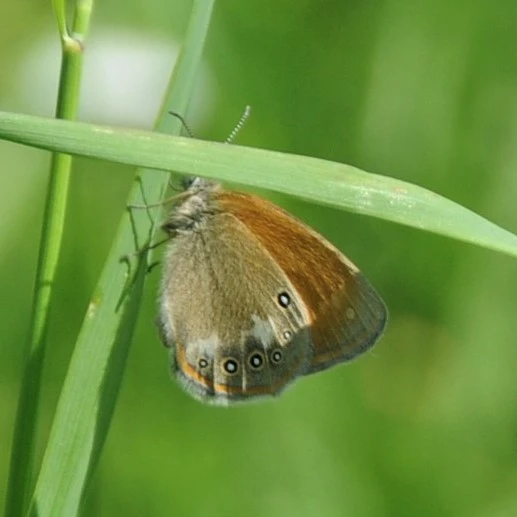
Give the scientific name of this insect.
Coenonympha glycerion (also Coenonympha iphis)
